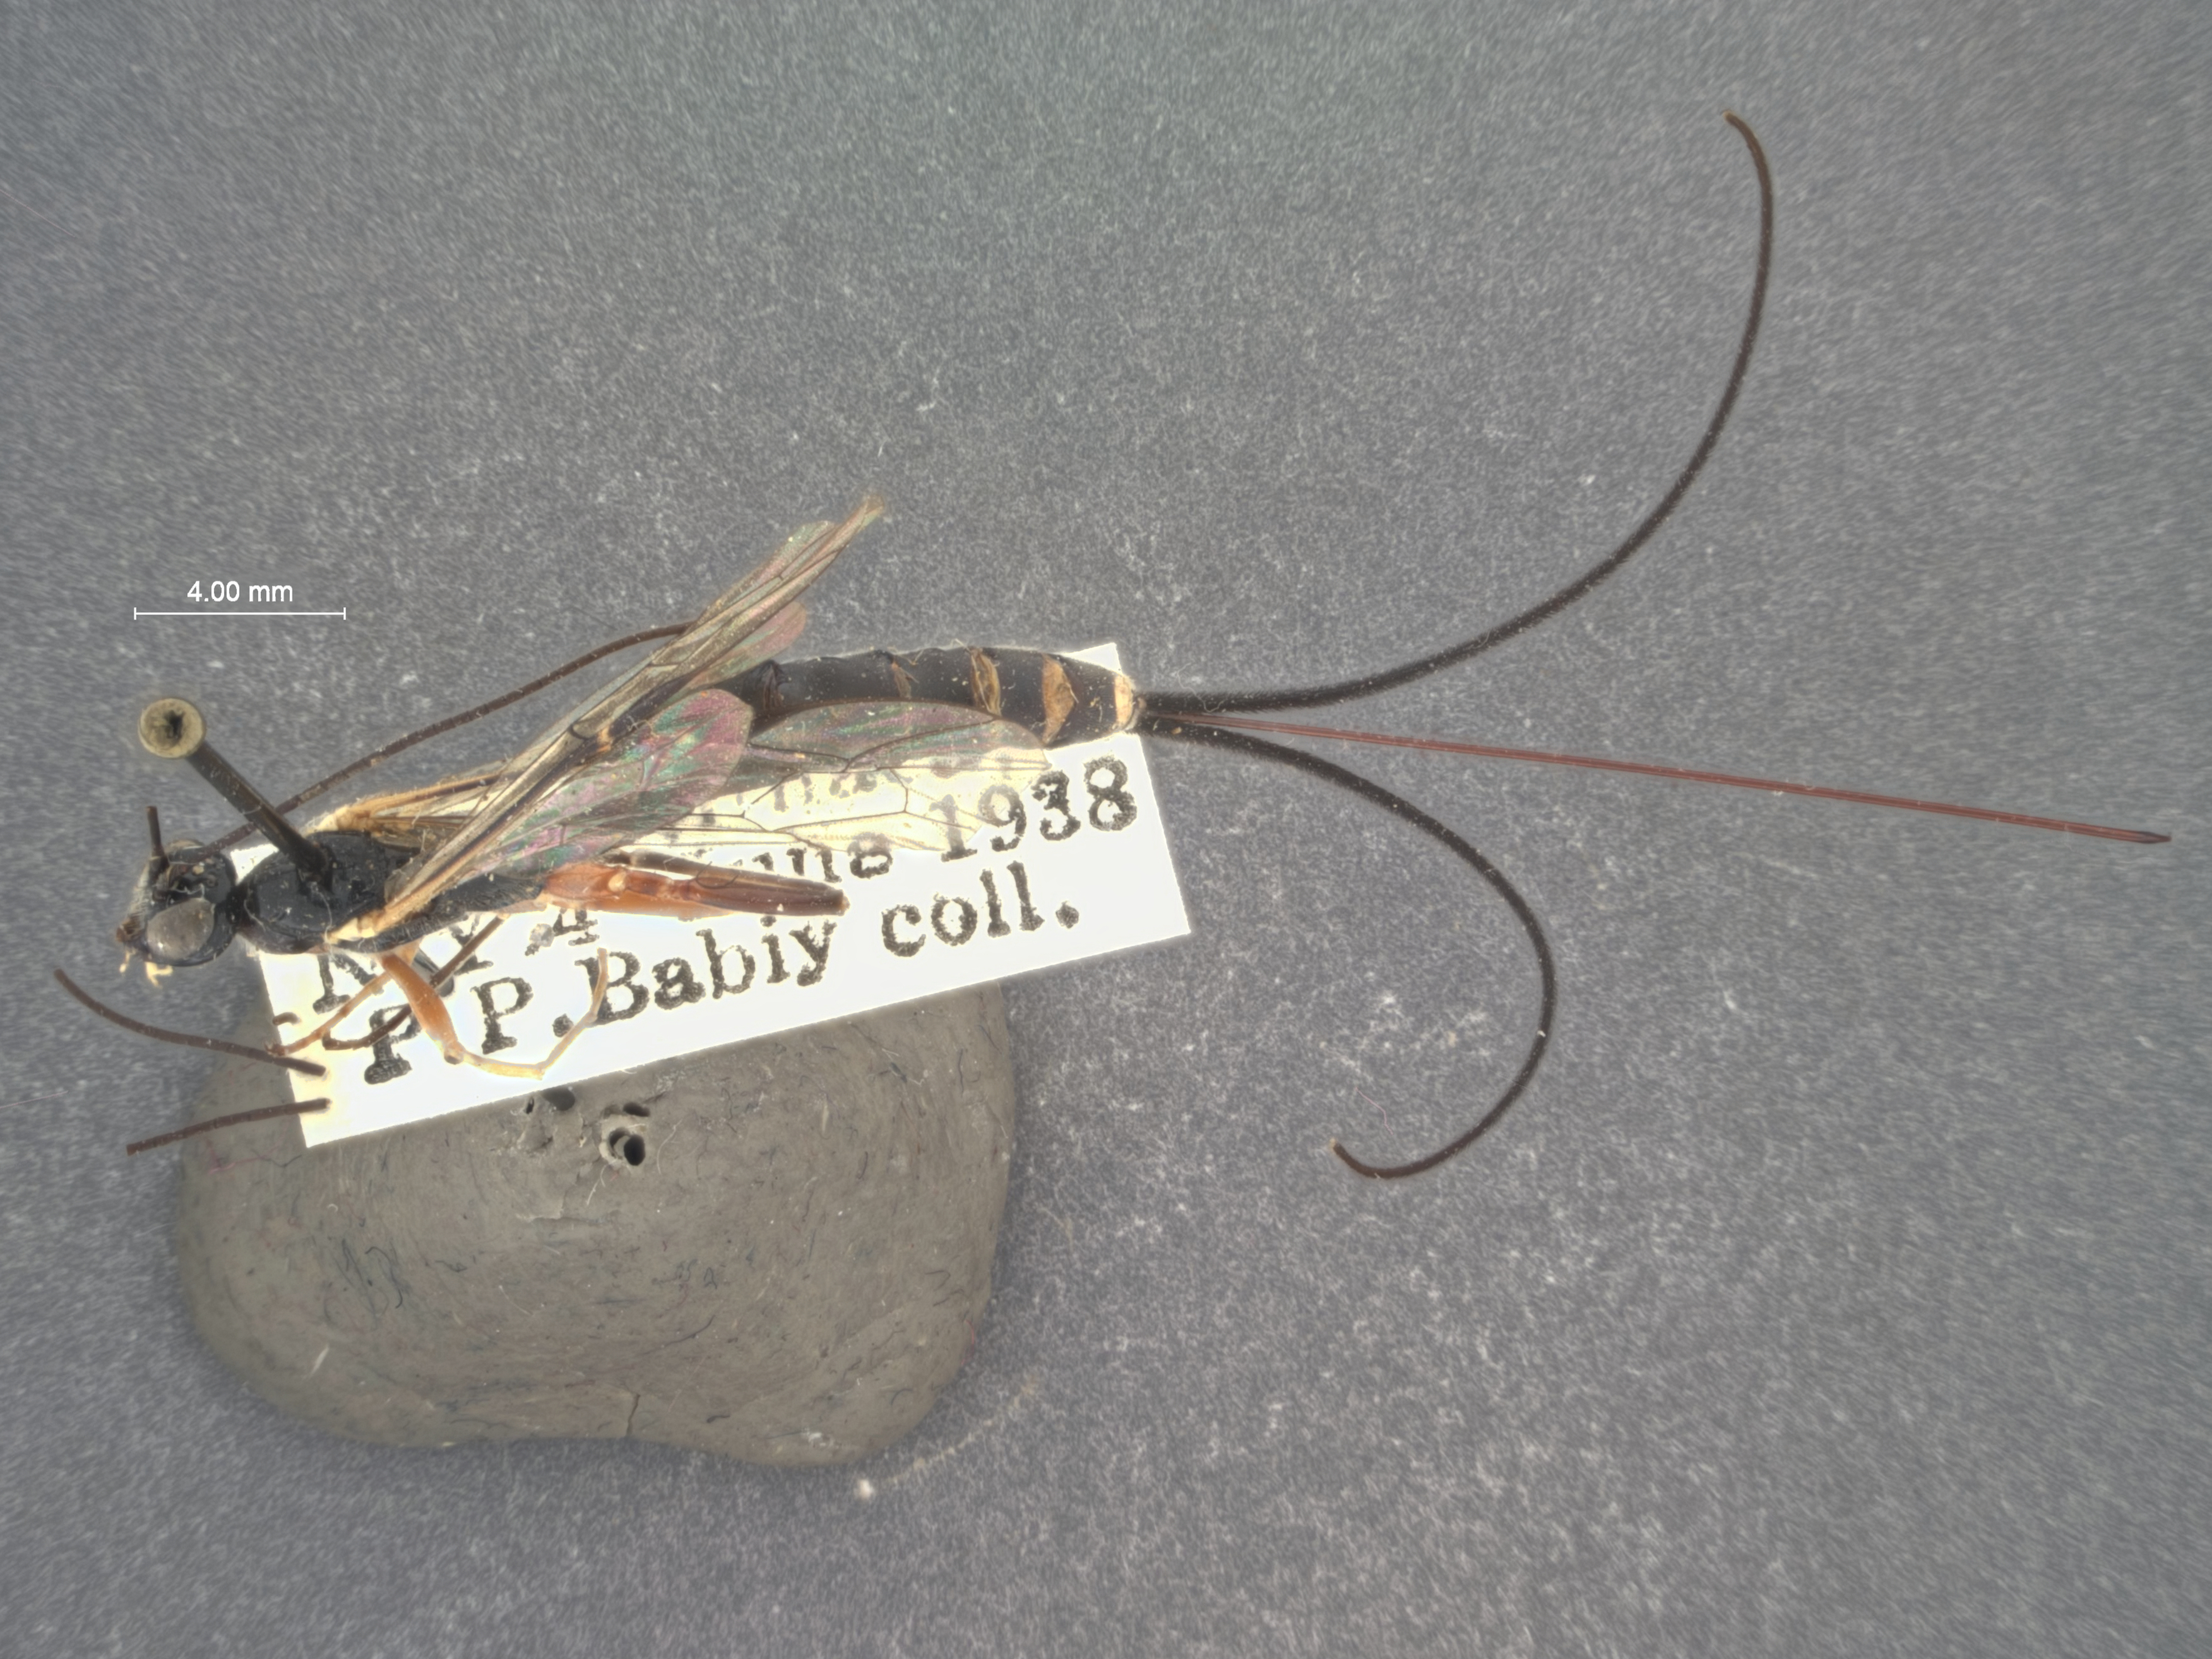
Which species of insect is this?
Dolichomitus vitticrus
